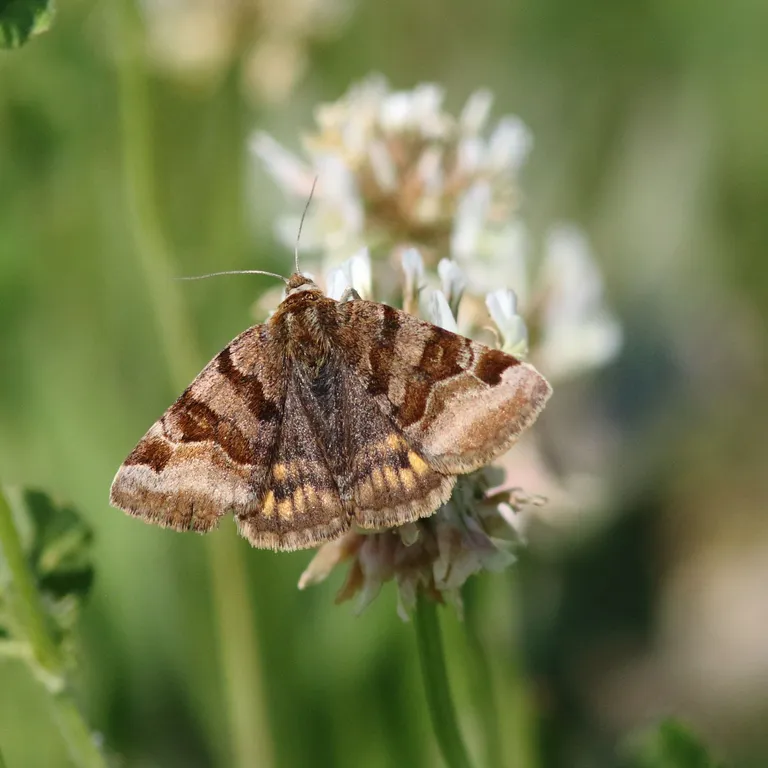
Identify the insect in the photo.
Euclidia glyphica
